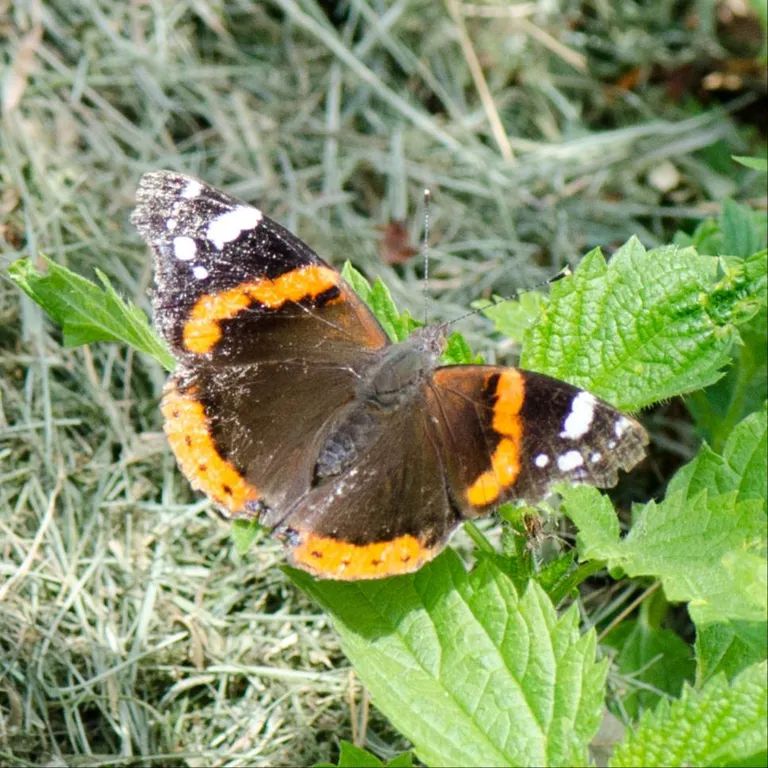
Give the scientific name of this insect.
Vanessa atalanta
